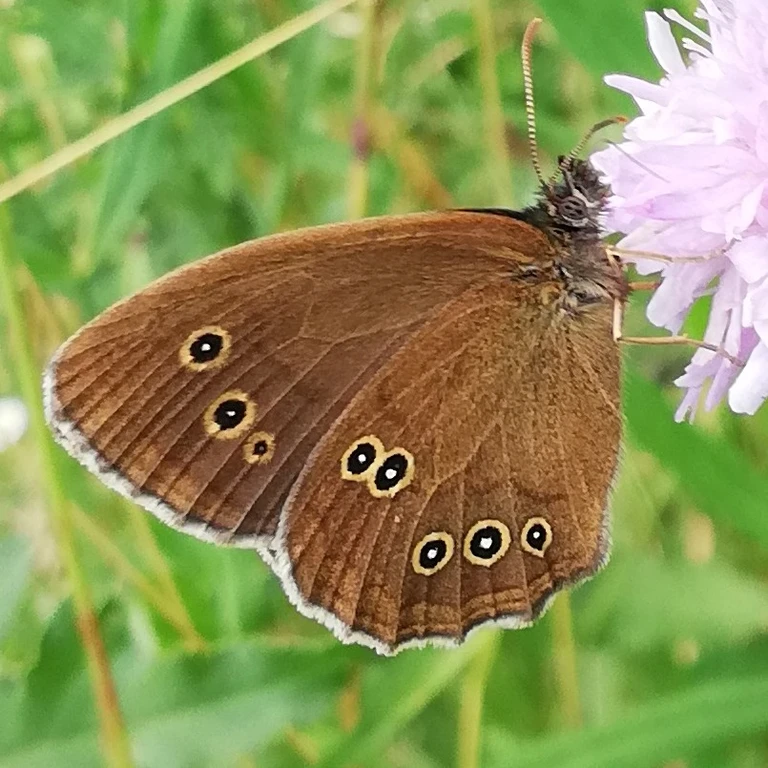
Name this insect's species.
Aphantopus hyperantus
